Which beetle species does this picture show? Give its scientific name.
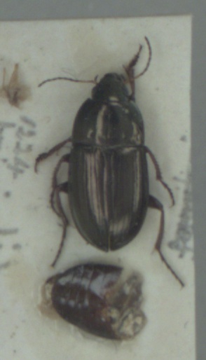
Amara aenea
